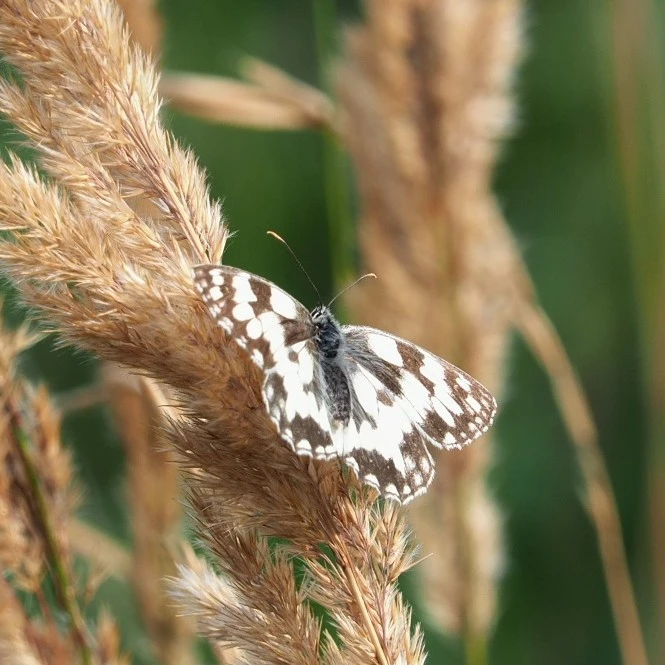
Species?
Melanargia galathea
